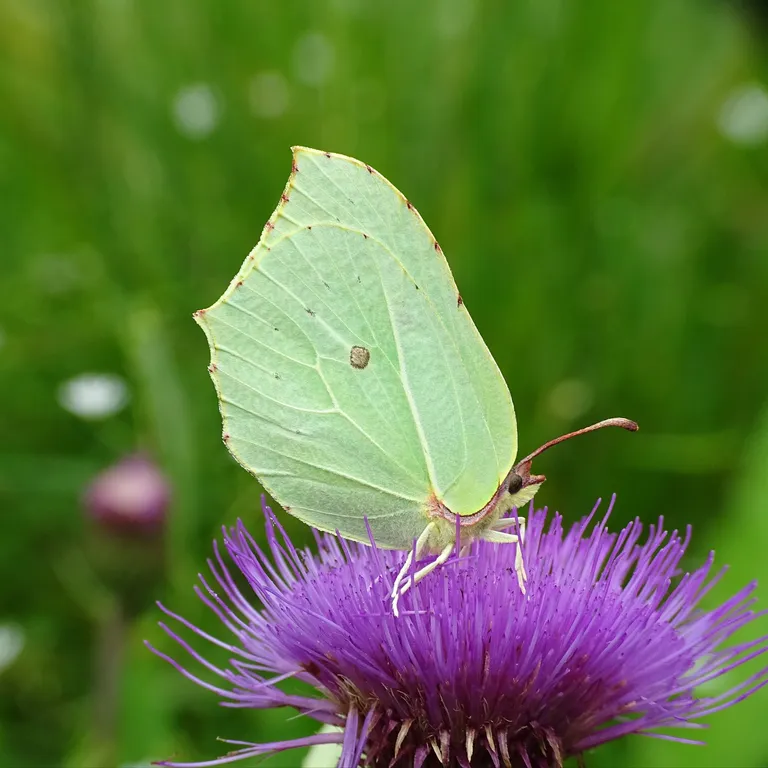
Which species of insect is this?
Gonepteryx rhamni
